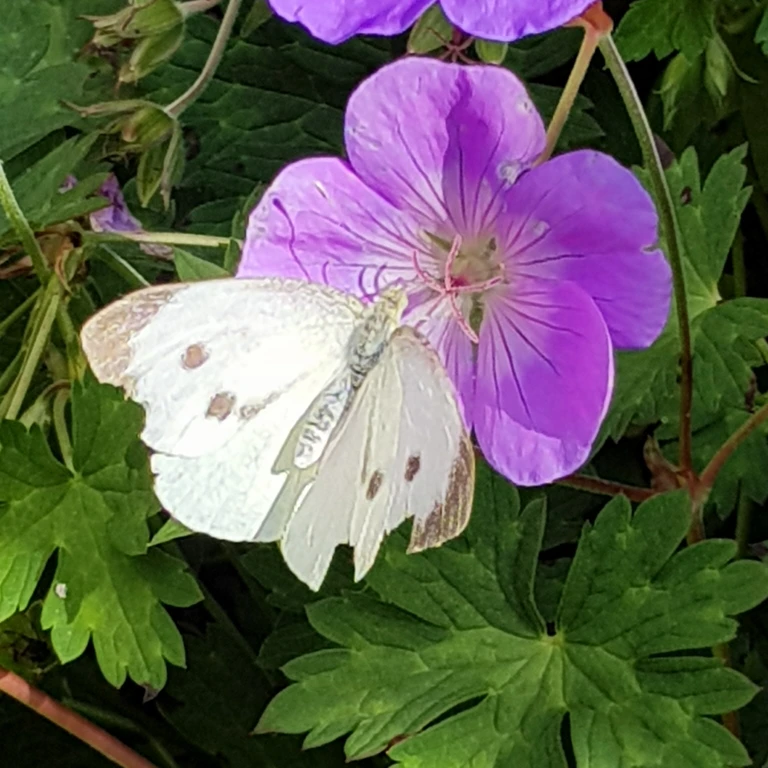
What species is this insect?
Pieris brassicae
